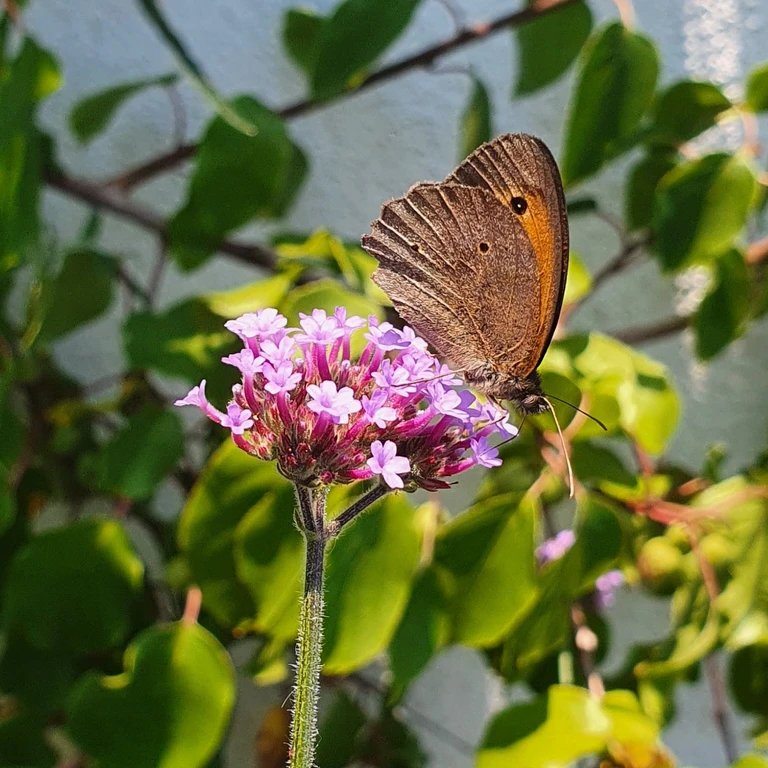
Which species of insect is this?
Maniola jurtina
